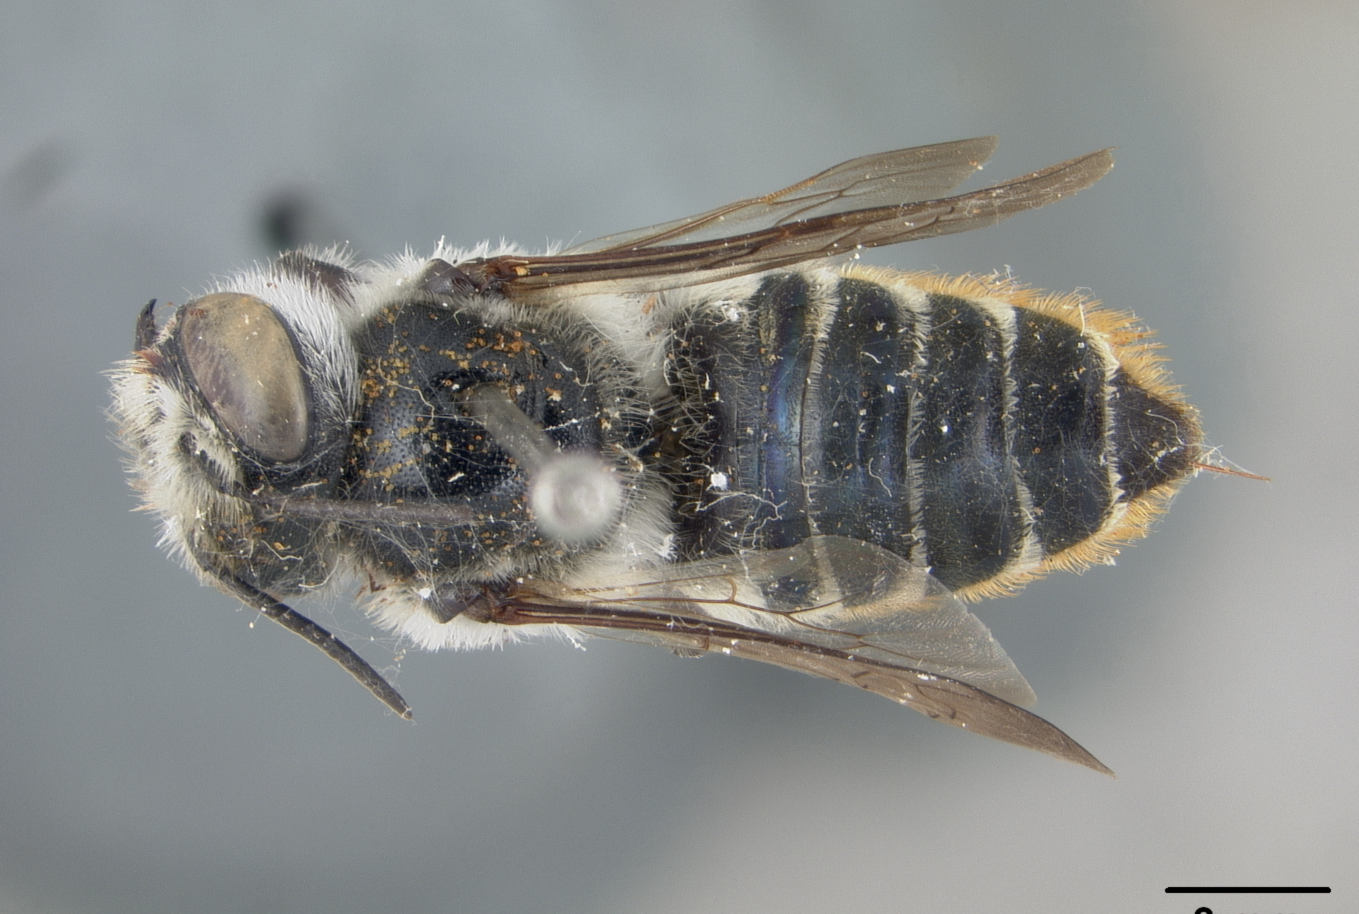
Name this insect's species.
Megachile chlorura
